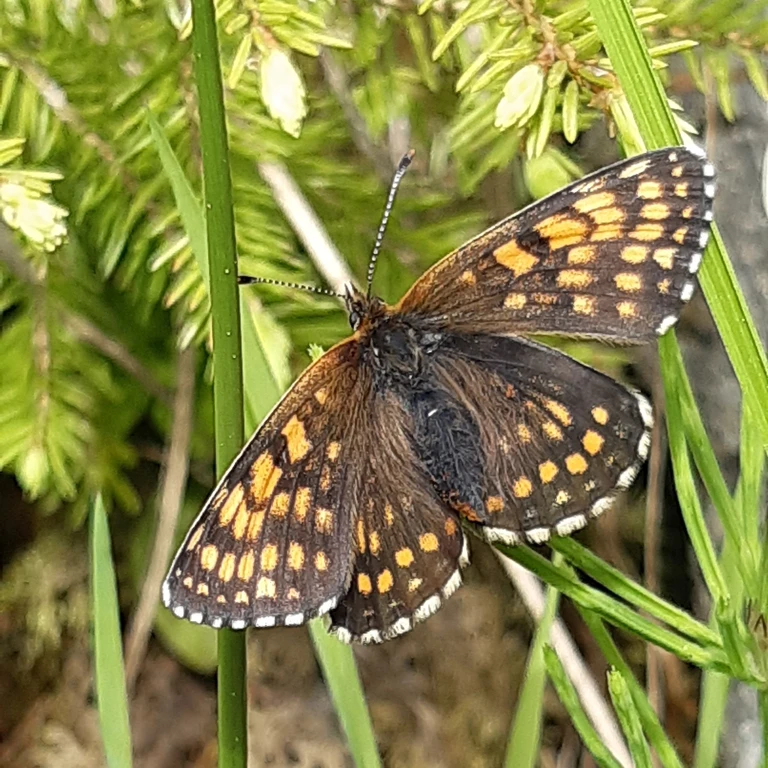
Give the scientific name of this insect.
Melitaea diamina
